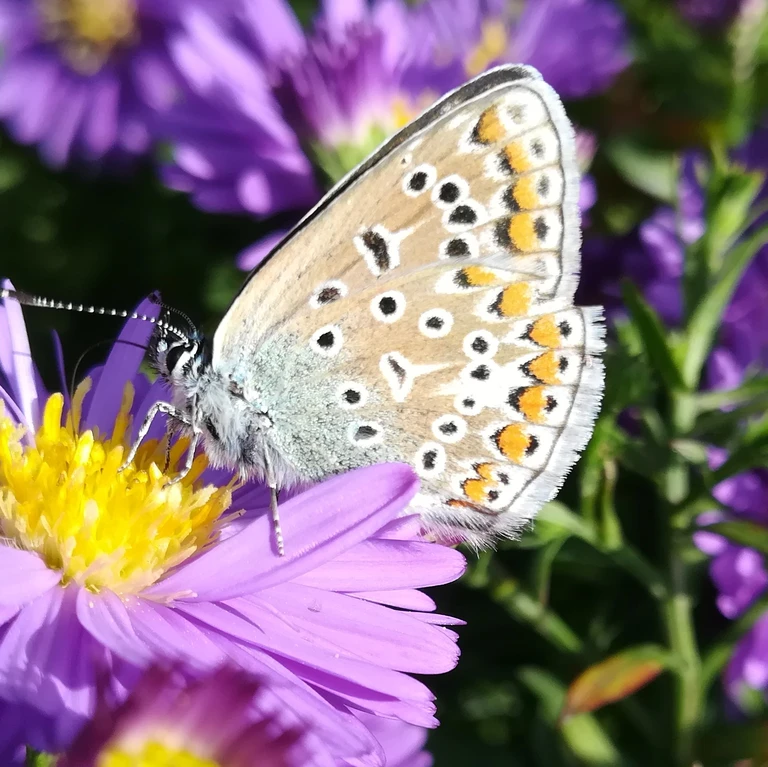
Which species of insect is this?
Polyommatus icarus
